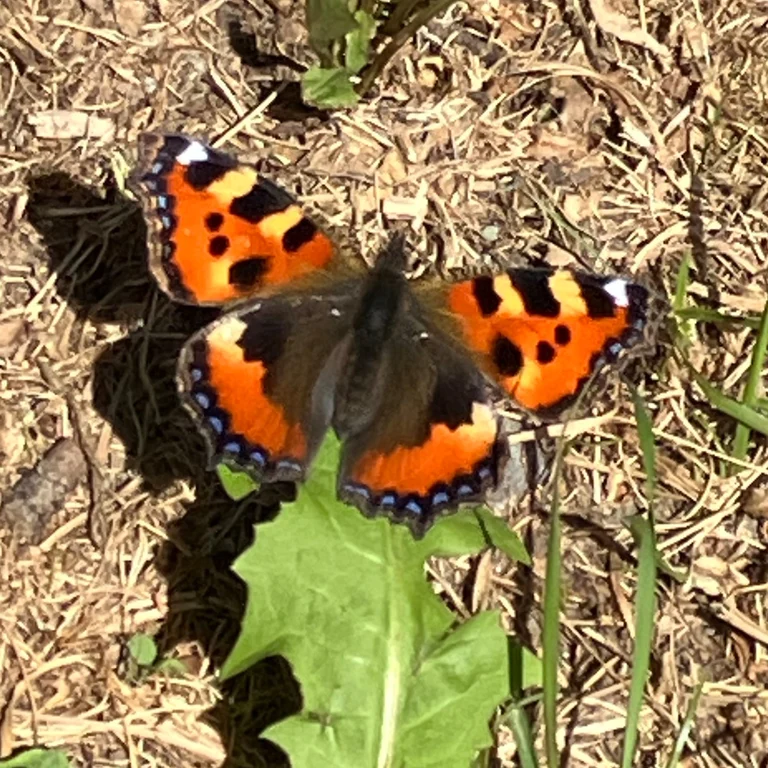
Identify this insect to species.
Aglais urticae
